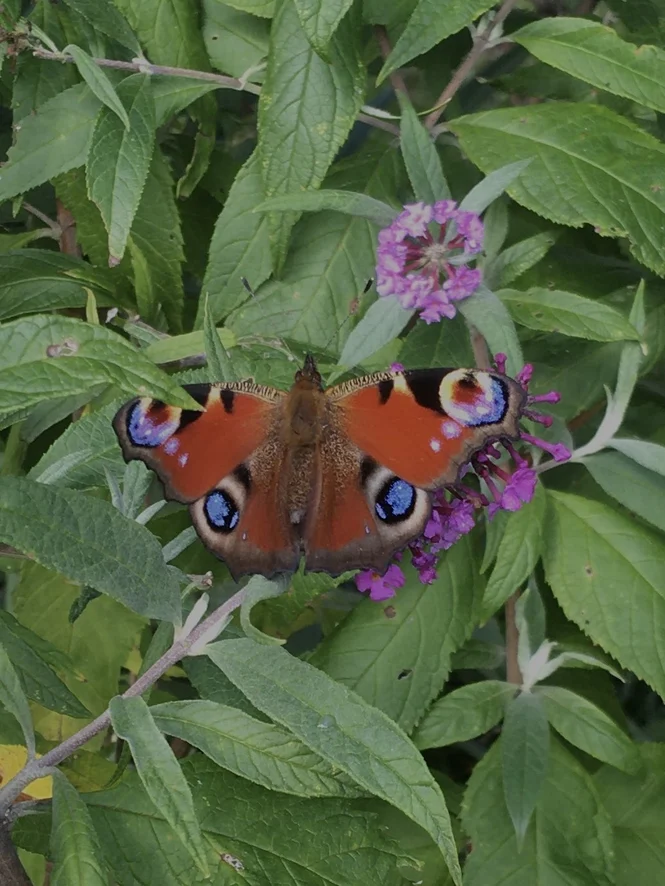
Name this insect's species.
Aglais io
